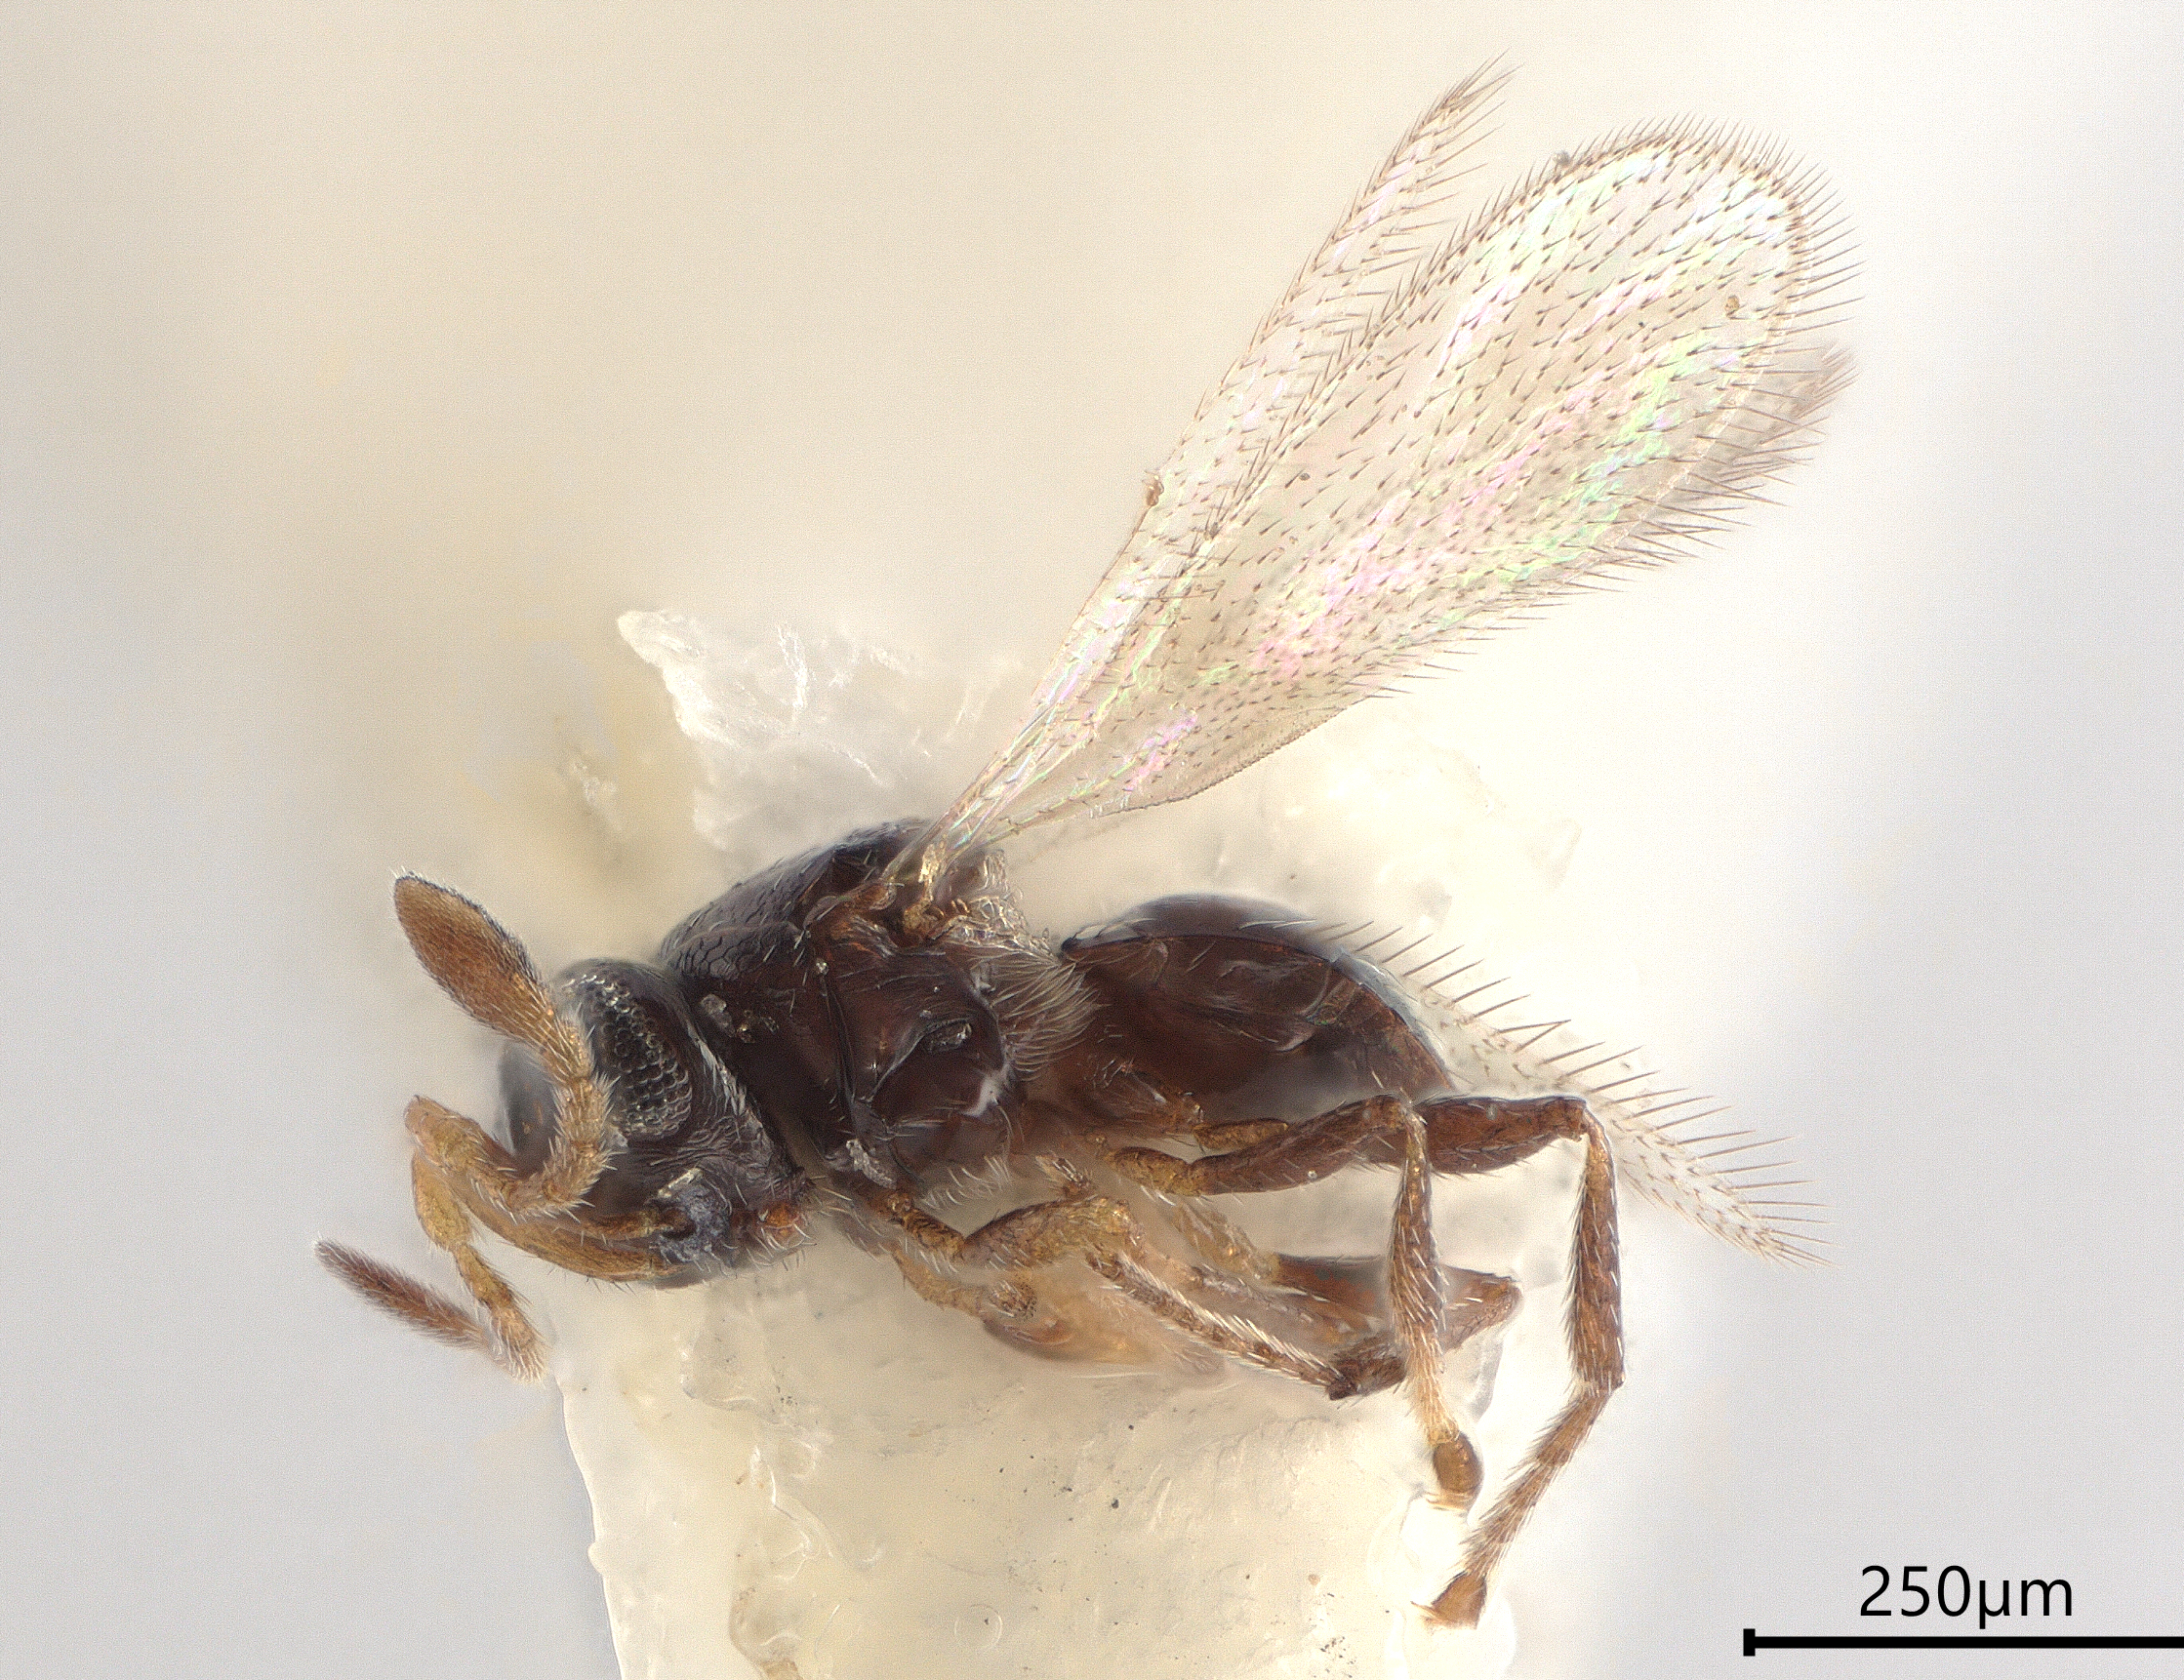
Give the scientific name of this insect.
Amitus bennetti
